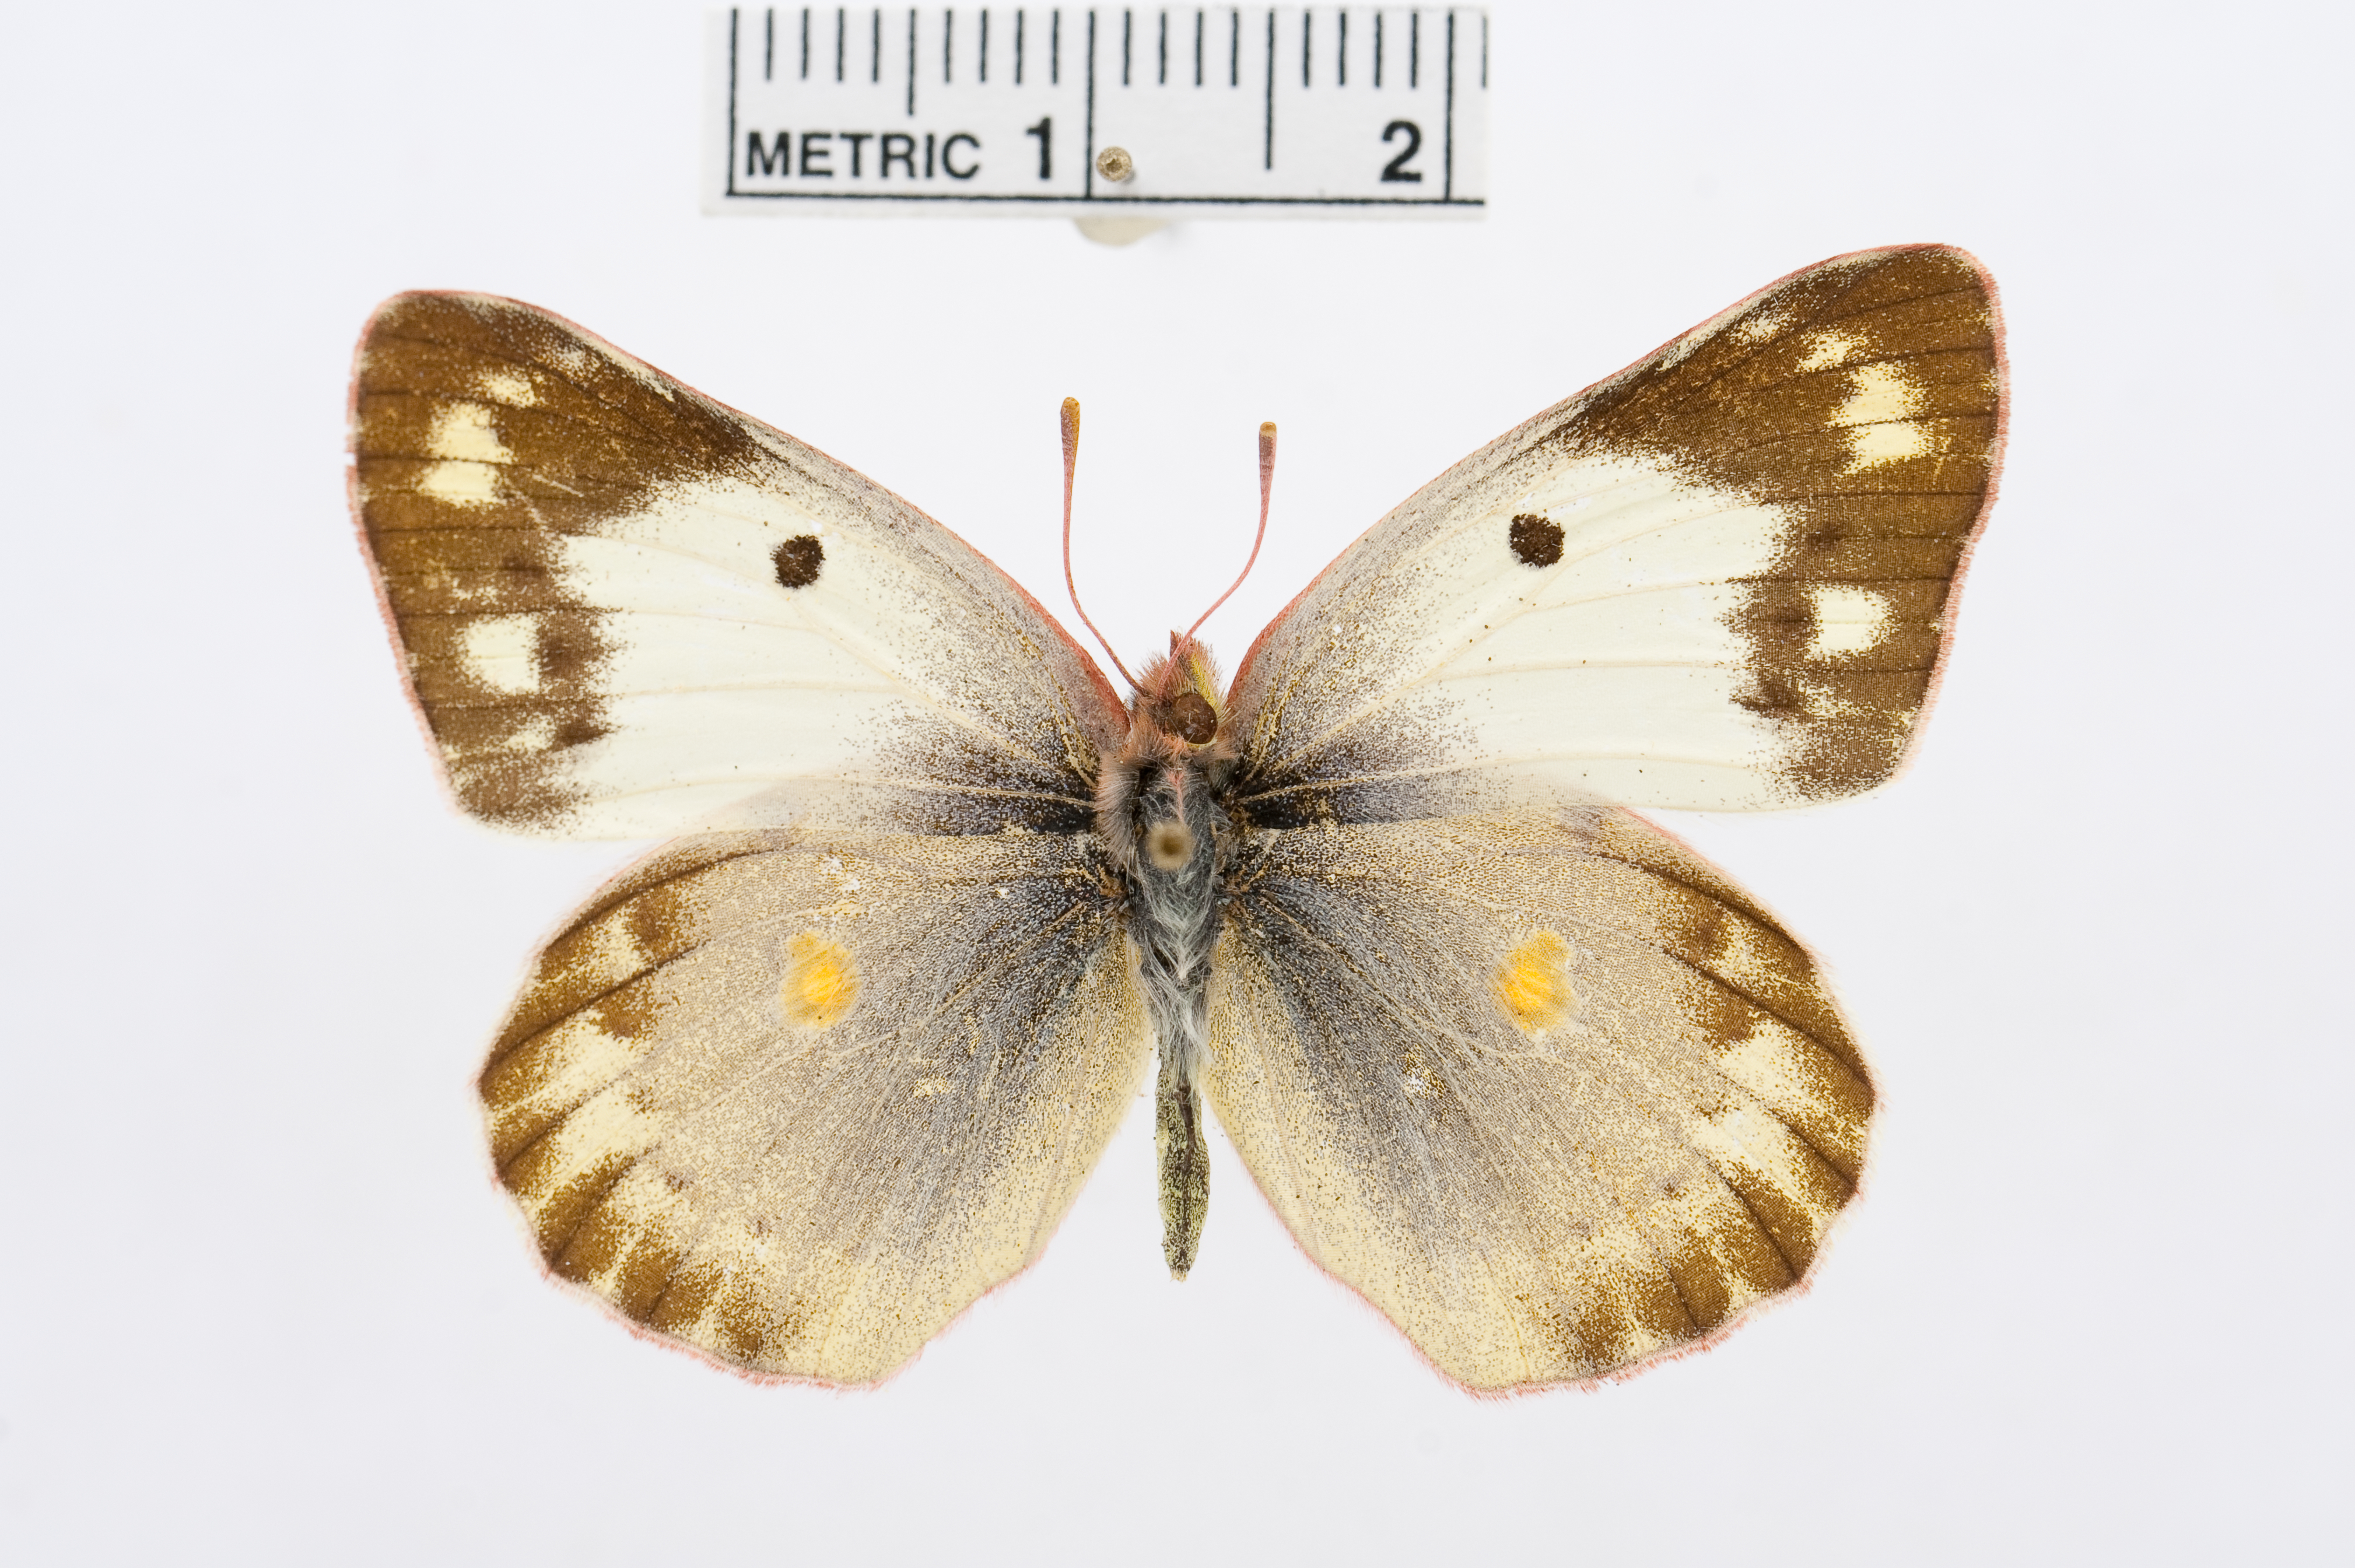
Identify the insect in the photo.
Colias sagartia
